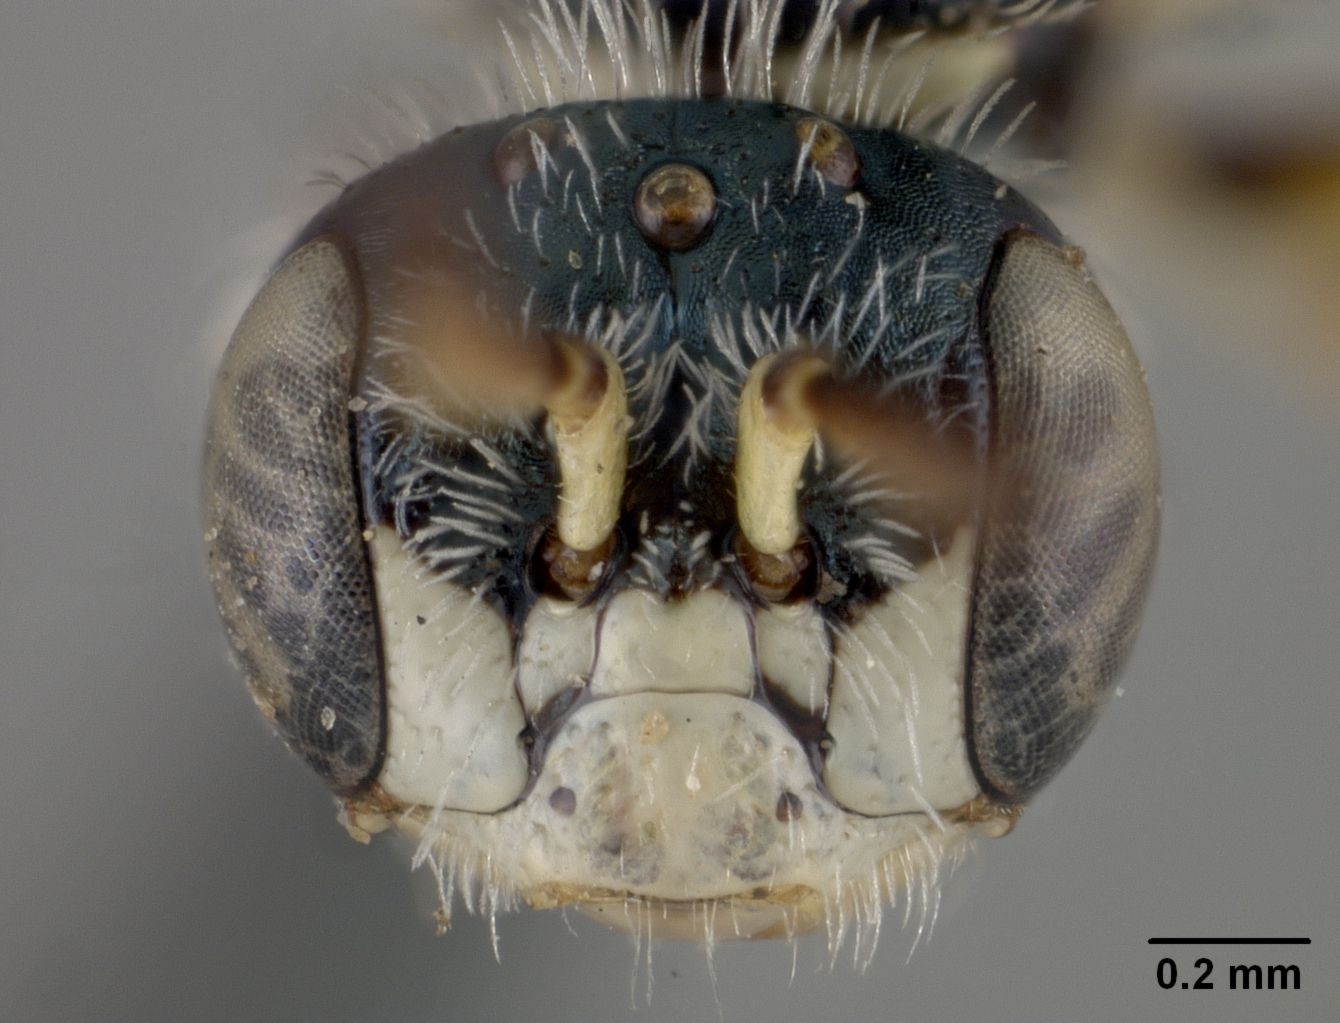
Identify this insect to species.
Perdita wilmattae
